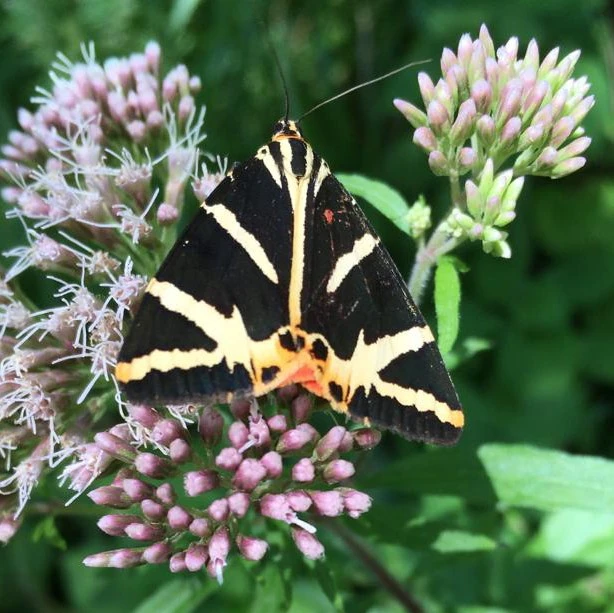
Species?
Euplagia quadripunctaria
